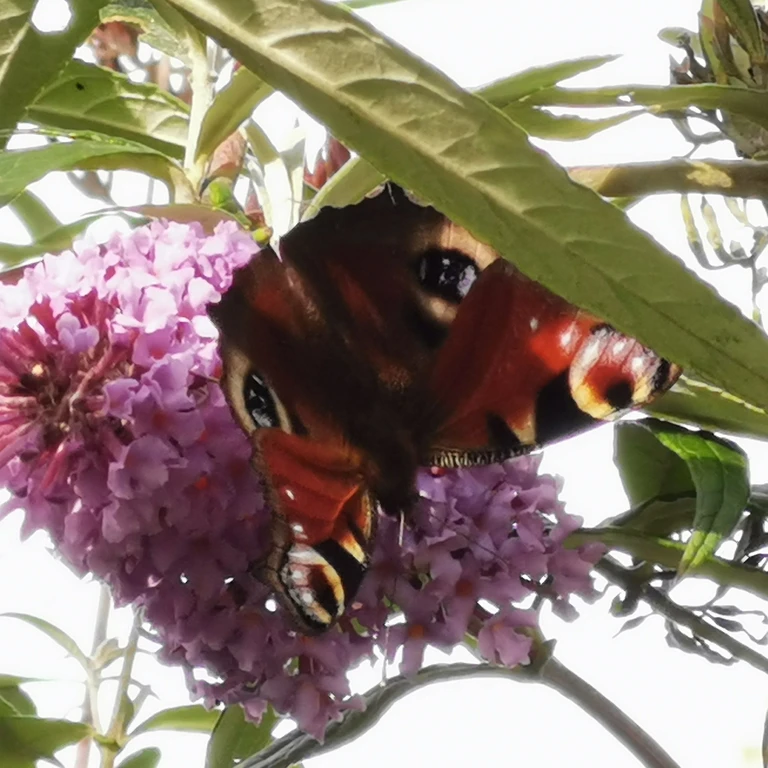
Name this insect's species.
Aglais io
